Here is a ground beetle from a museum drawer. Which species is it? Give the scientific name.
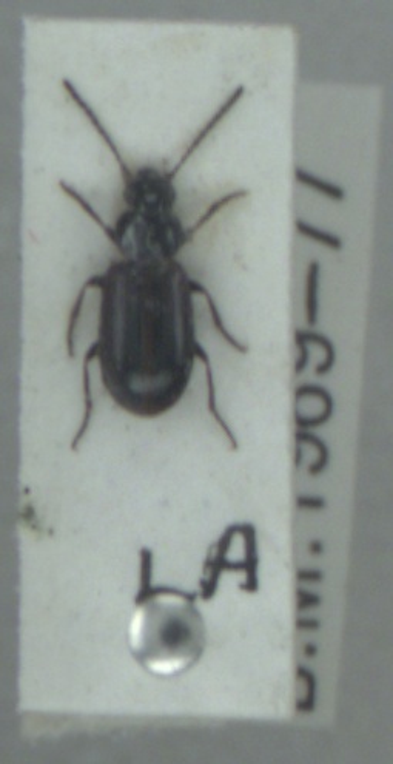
Dicheirotrichus cognatus
